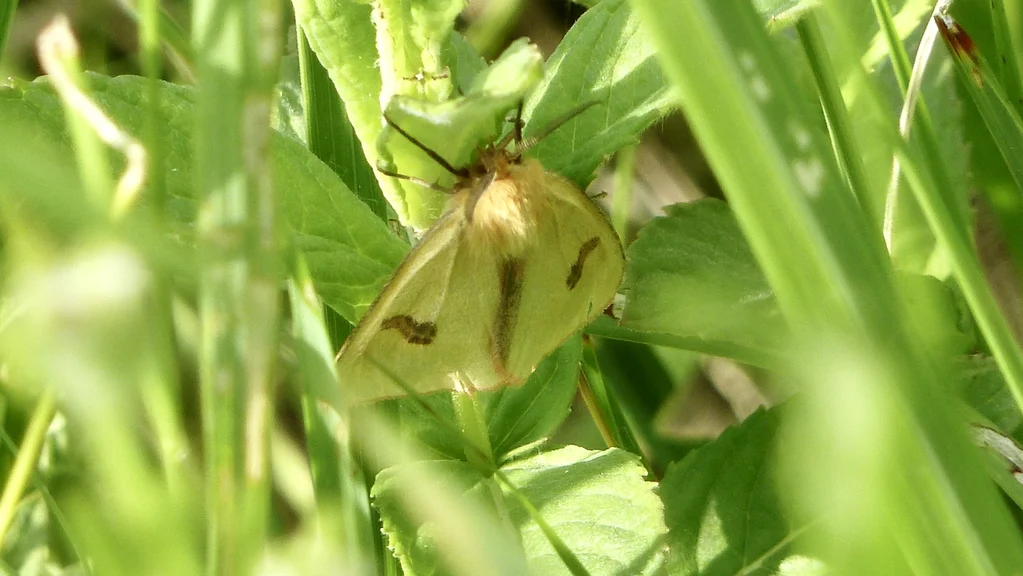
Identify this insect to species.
Diacrisia sannio
